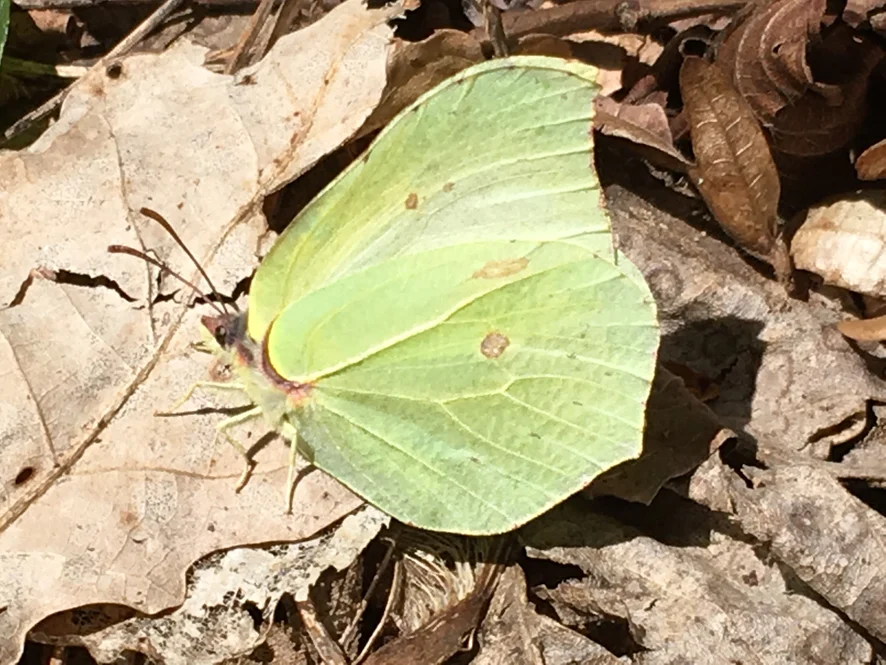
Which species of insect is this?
Gonepteryx rhamni
